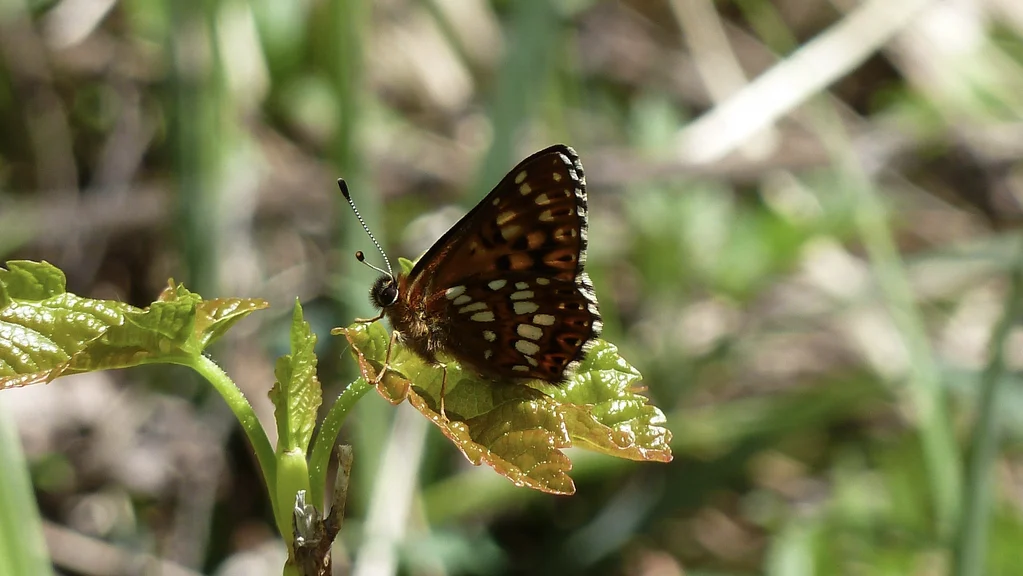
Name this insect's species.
Hamearis lucina
